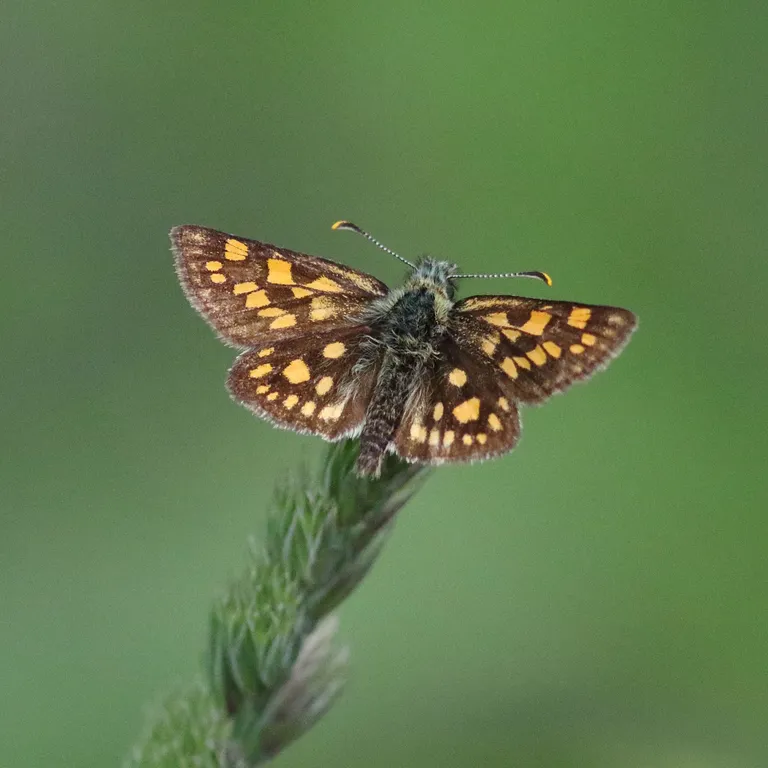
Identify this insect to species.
Carterocephalus palaemon
